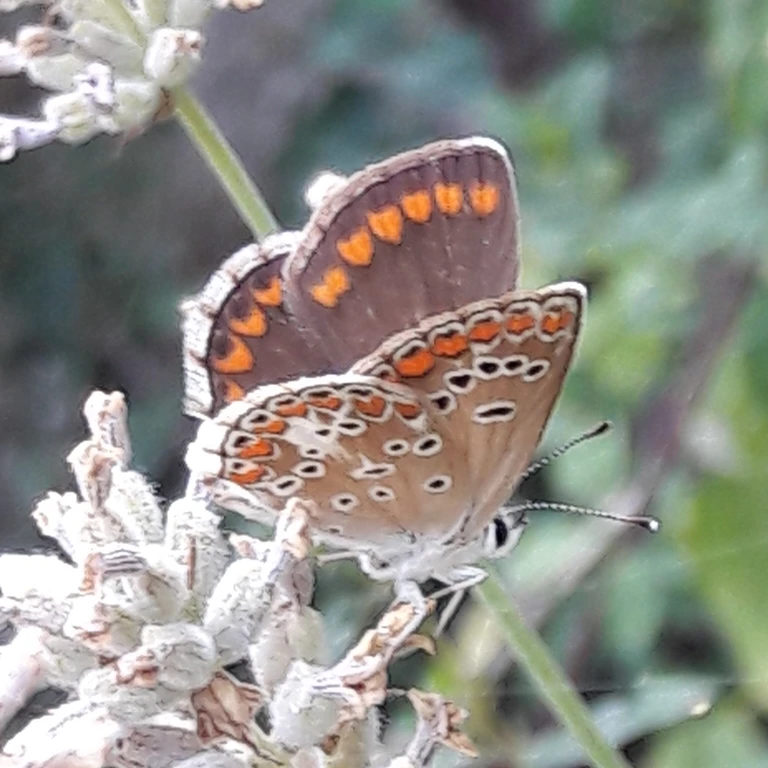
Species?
Aricia agestis/artaxerxes
